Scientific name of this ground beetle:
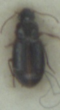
Bradycellus ruficollis
